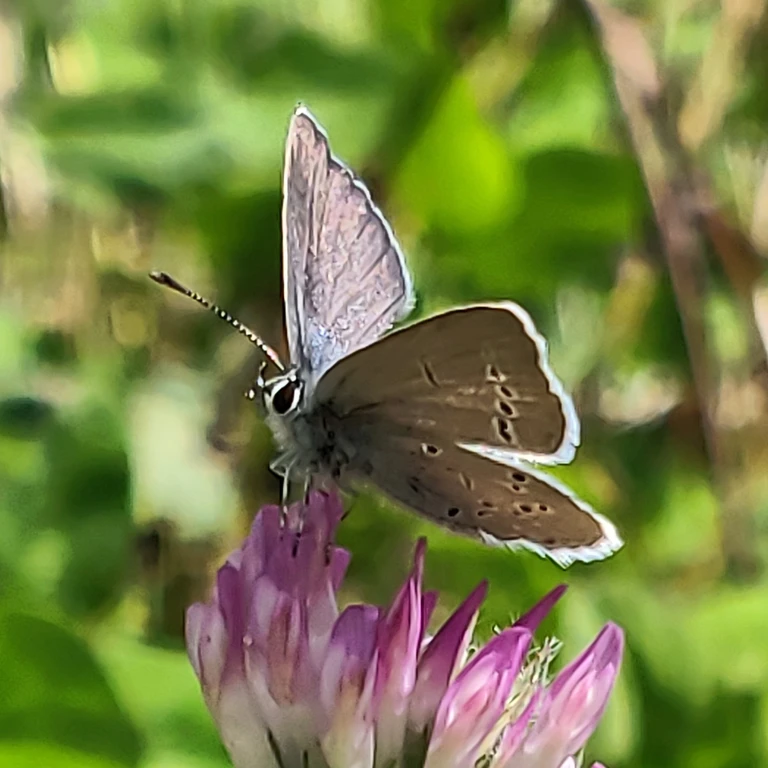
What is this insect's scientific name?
Cupido minimus
